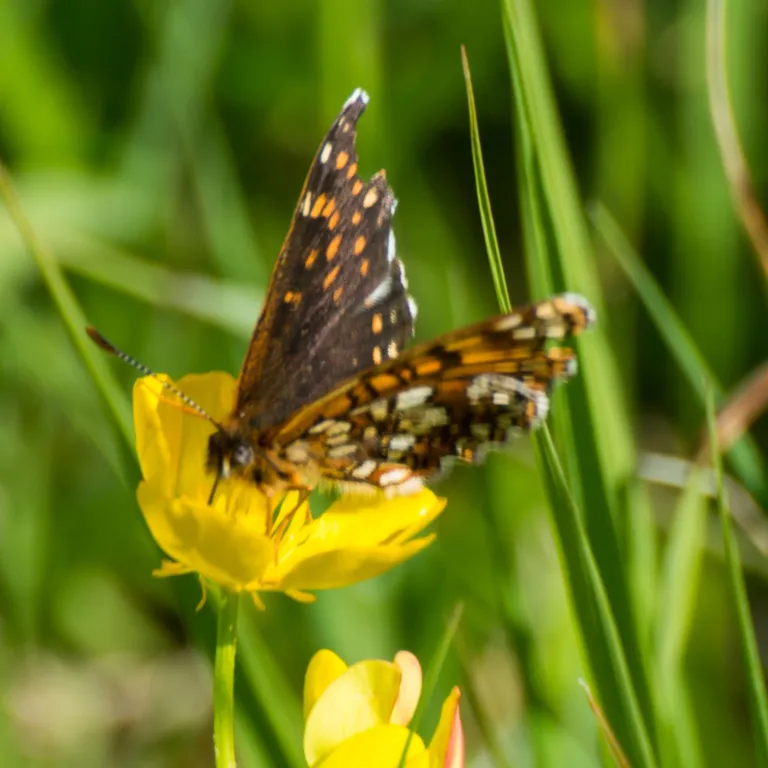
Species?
Melitaea diamina
